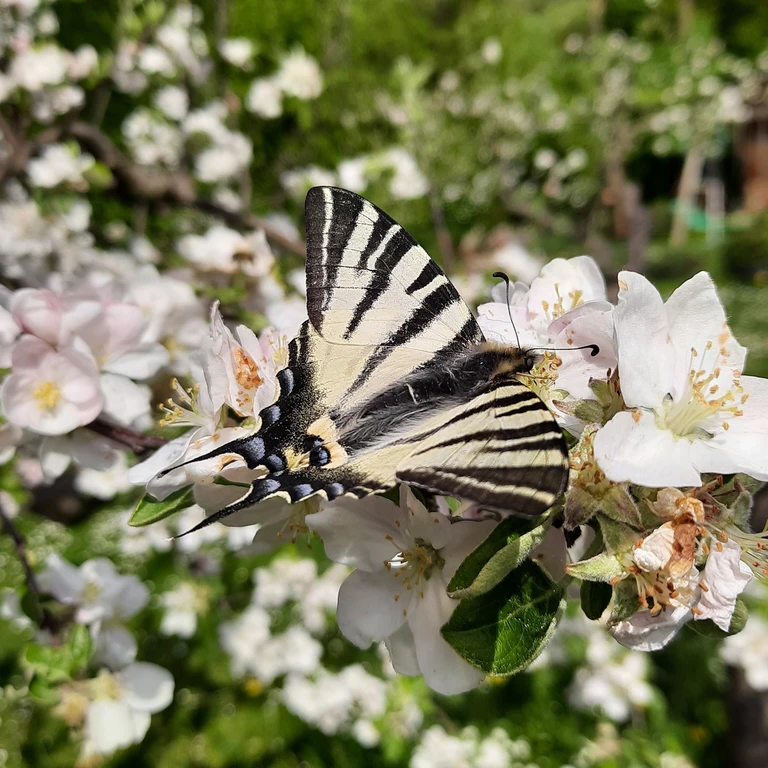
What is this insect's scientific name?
Iphiclides podalirius
